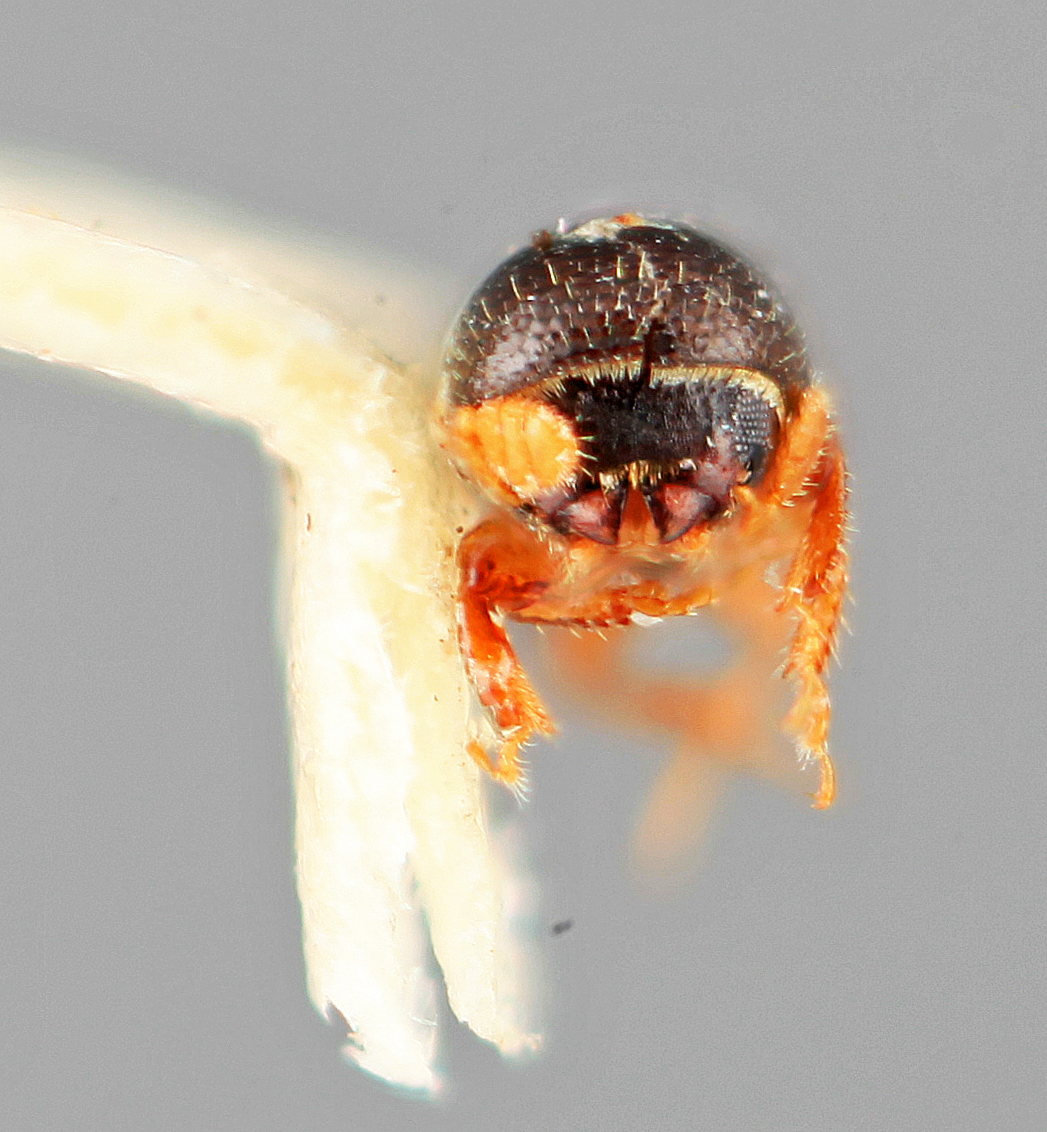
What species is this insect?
Monarthrum aztecum
